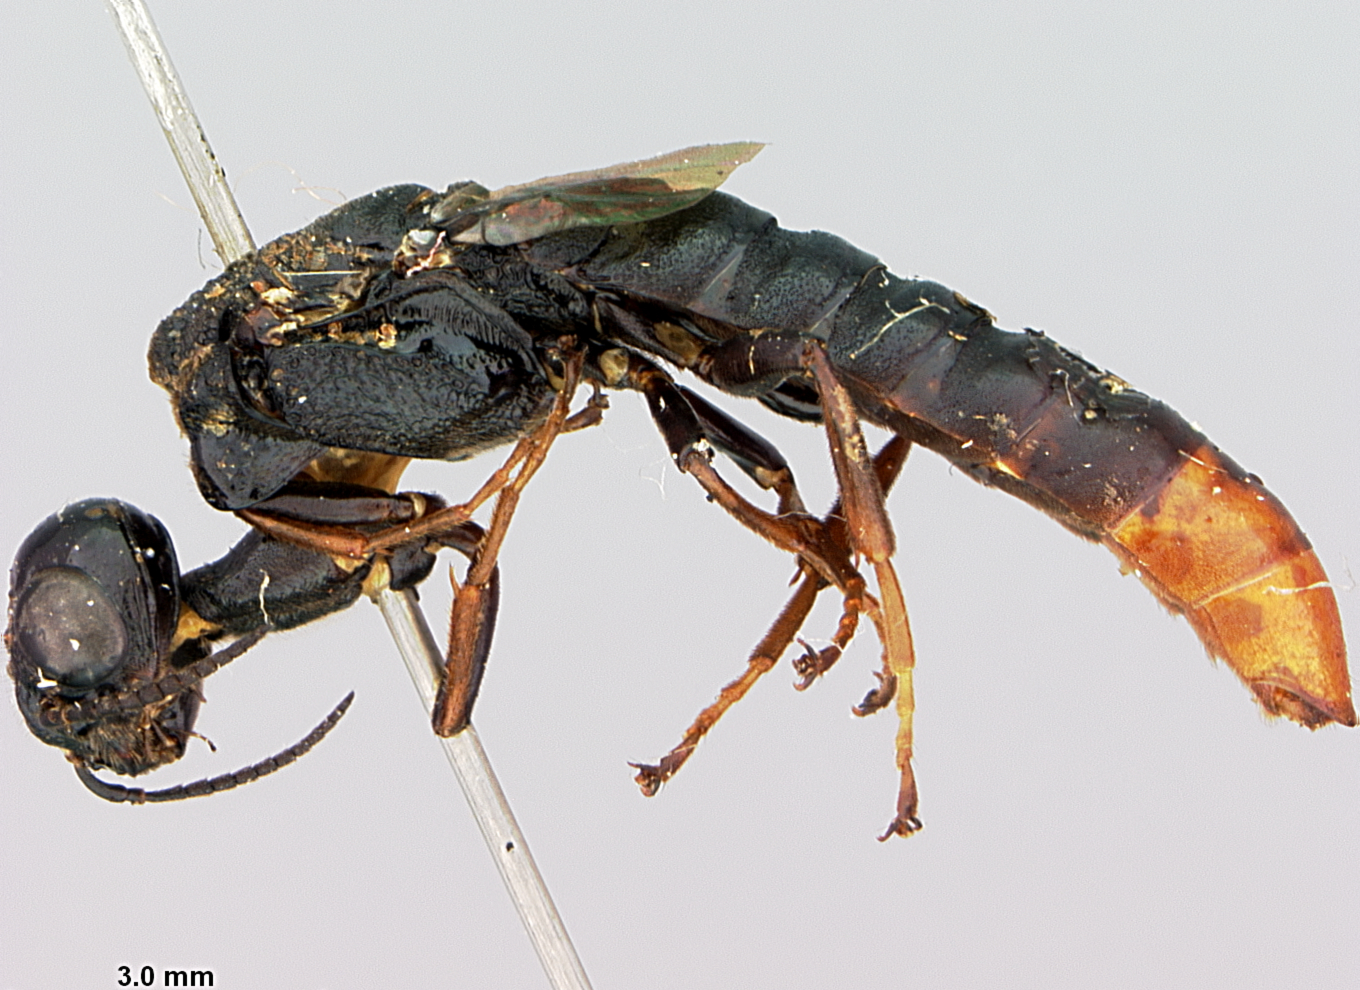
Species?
Xiphydria pyrura
